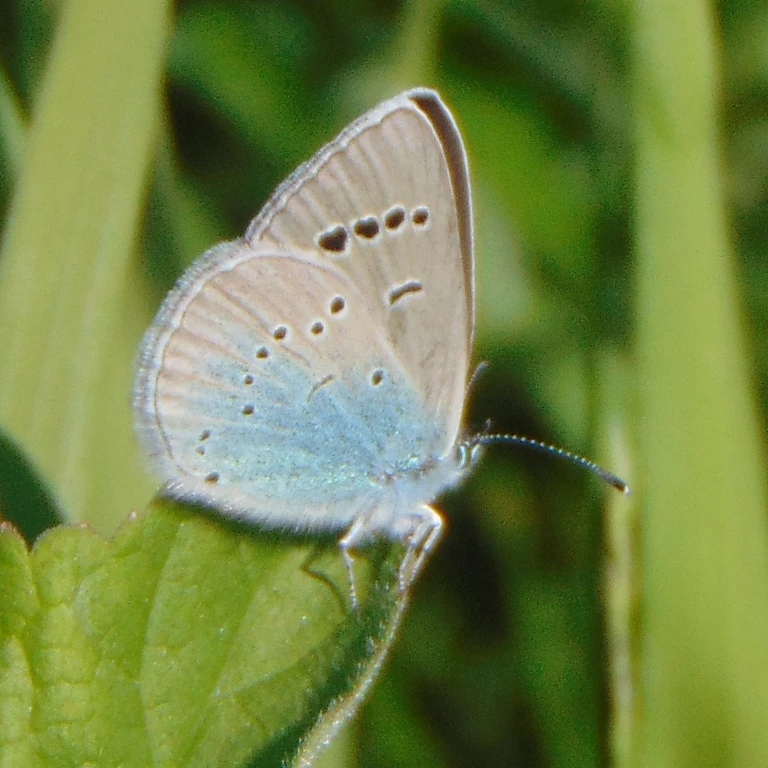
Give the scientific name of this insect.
Glaucopsyche alexis
